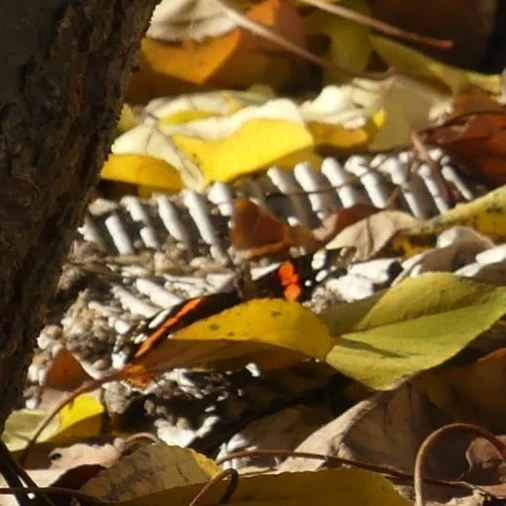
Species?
Vanessa atalanta
